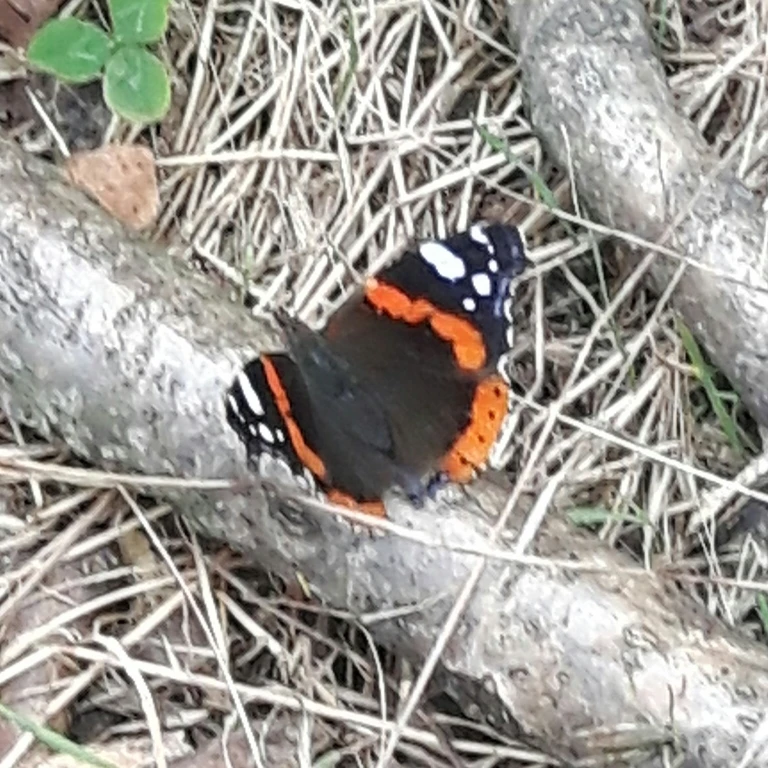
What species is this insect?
Vanessa atalanta
